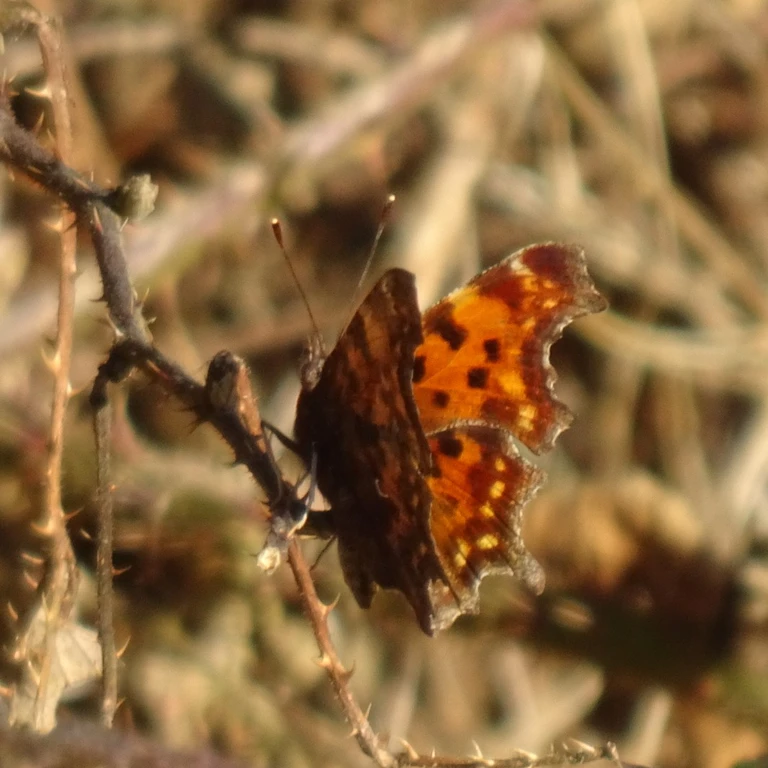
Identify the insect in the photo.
Polygonia c-album
